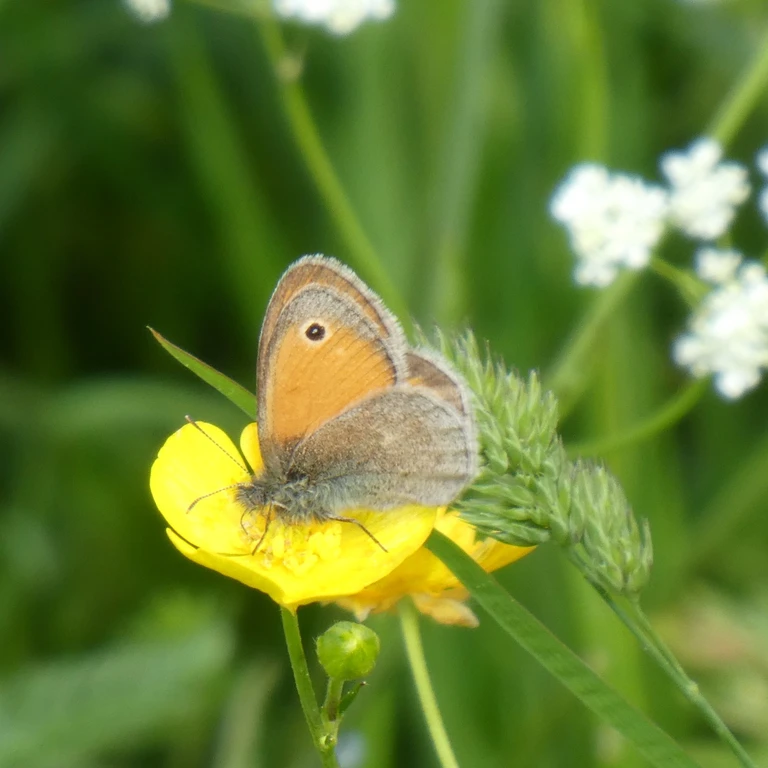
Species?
Coenonympha pamphilus
